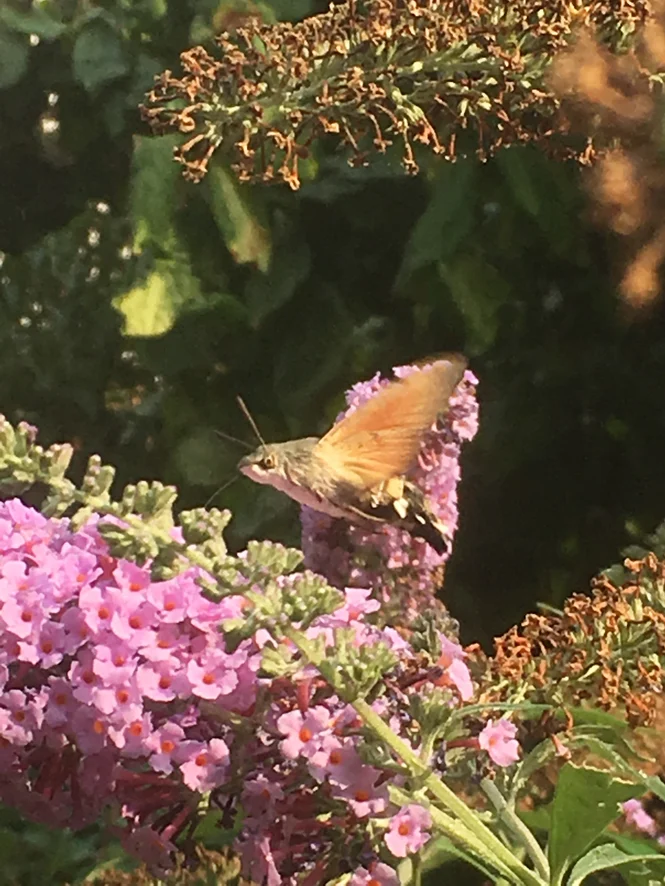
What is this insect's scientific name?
Macroglossum stellatarum
